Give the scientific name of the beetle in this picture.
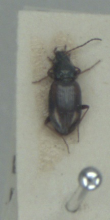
Bembidion bruxellense
